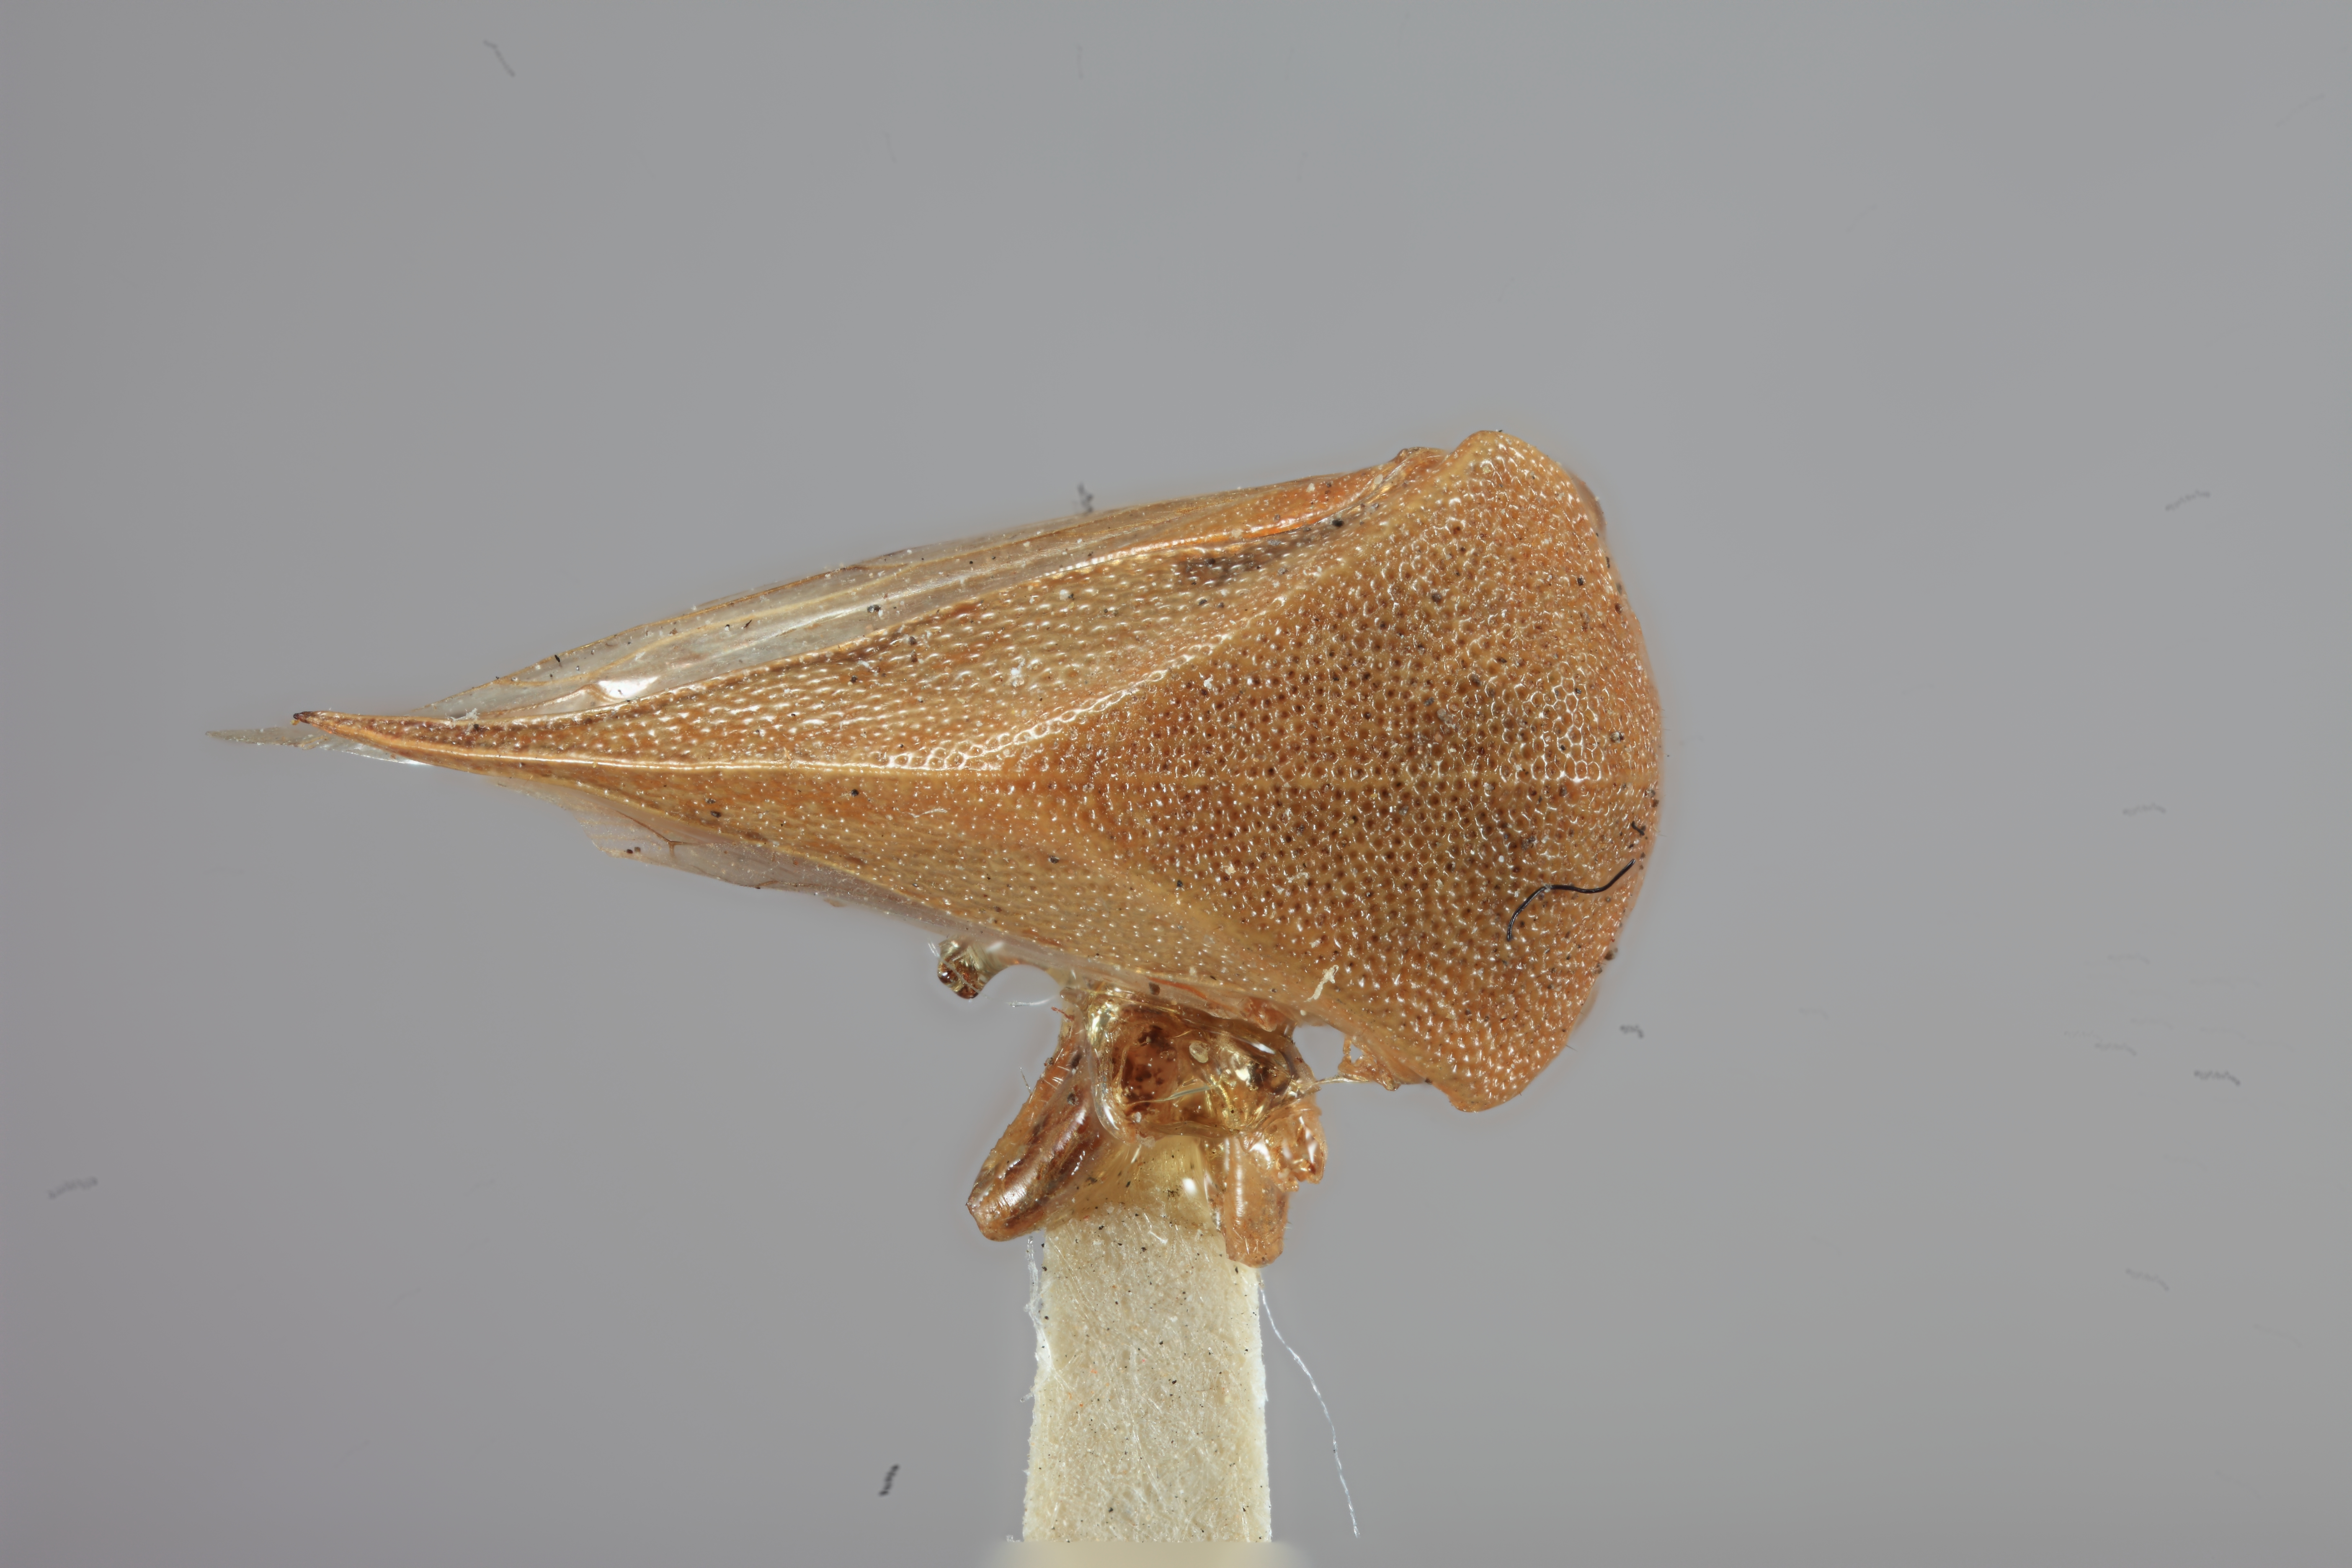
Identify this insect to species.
Stictocephala festina
